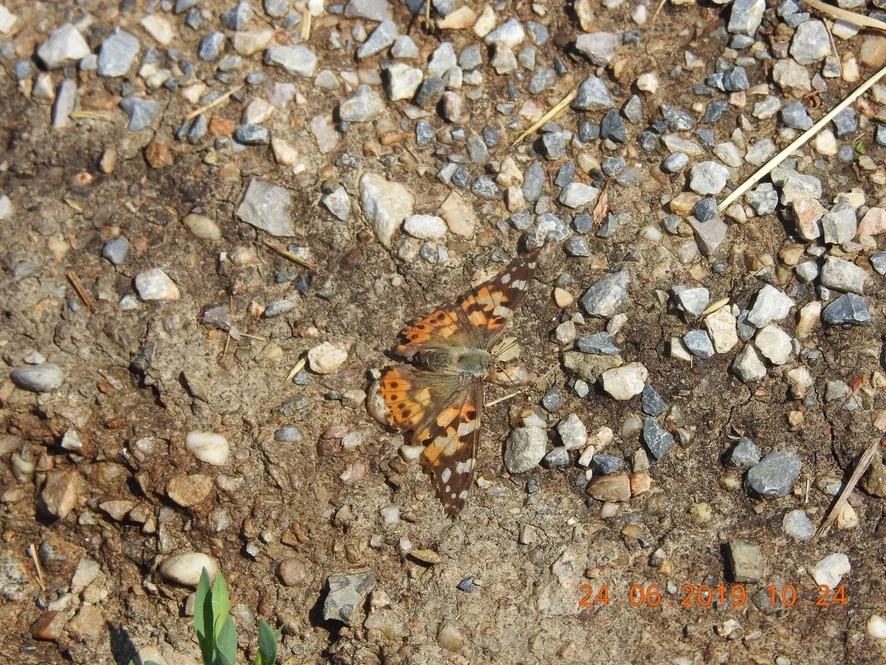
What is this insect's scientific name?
Vanessa cardui
